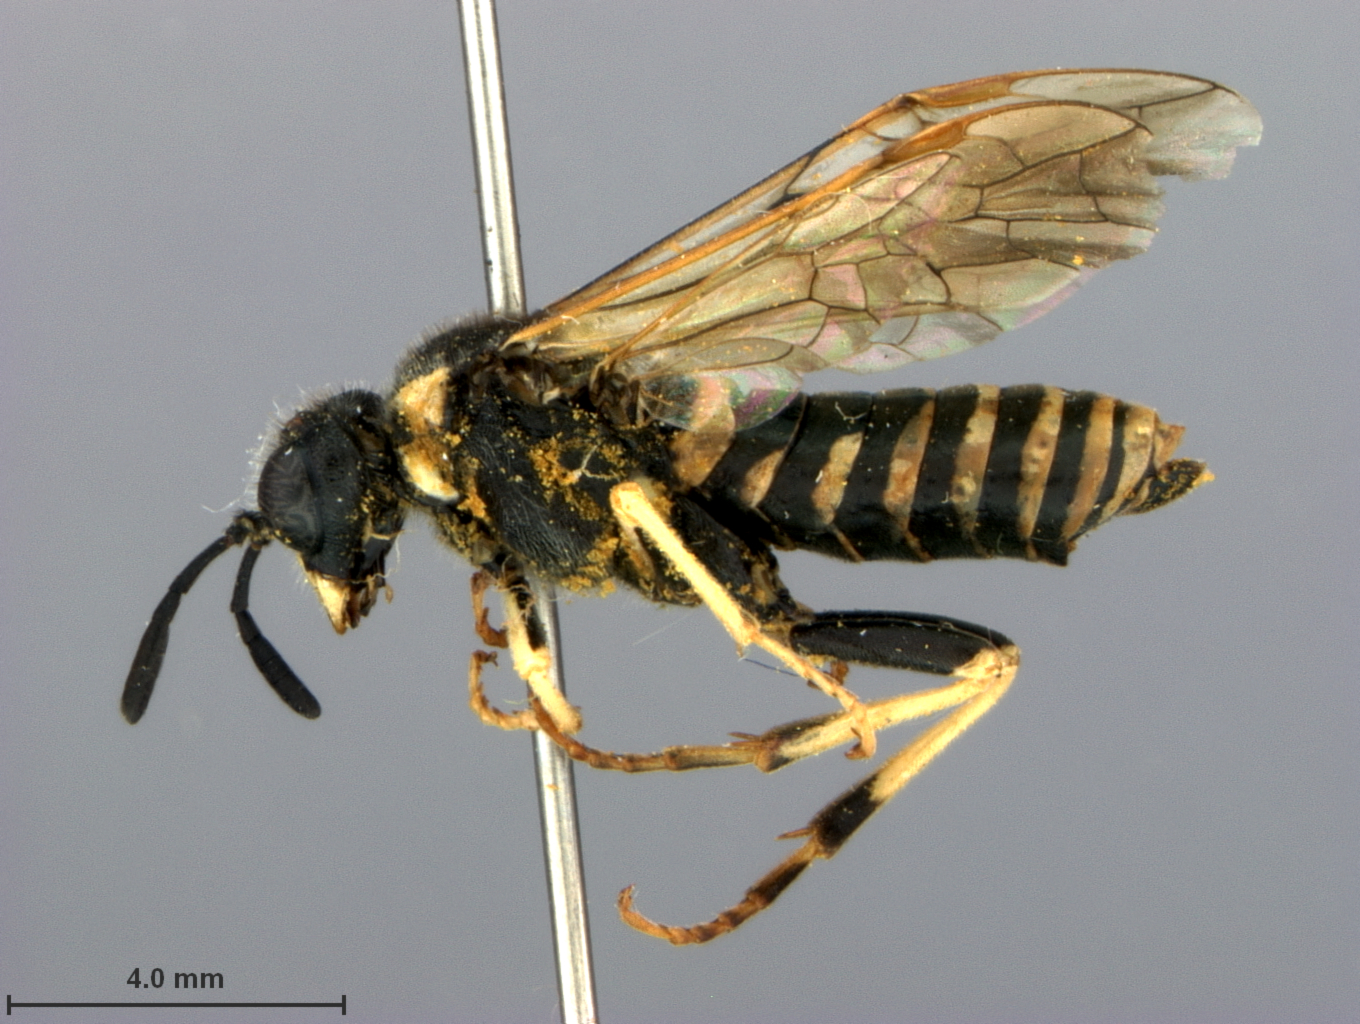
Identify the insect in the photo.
Tenthredo subnigriceps
